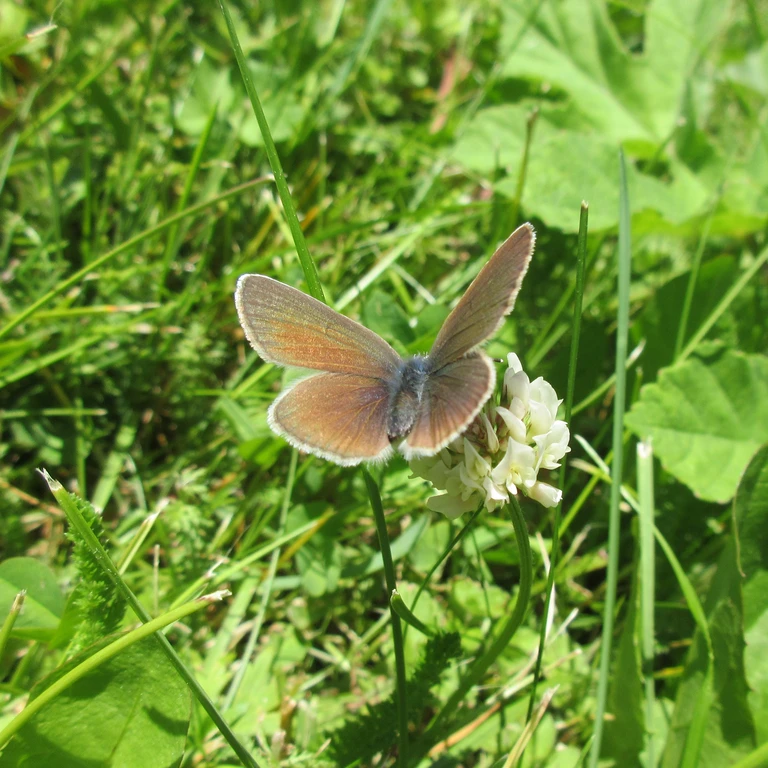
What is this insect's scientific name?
Cupido minimus
